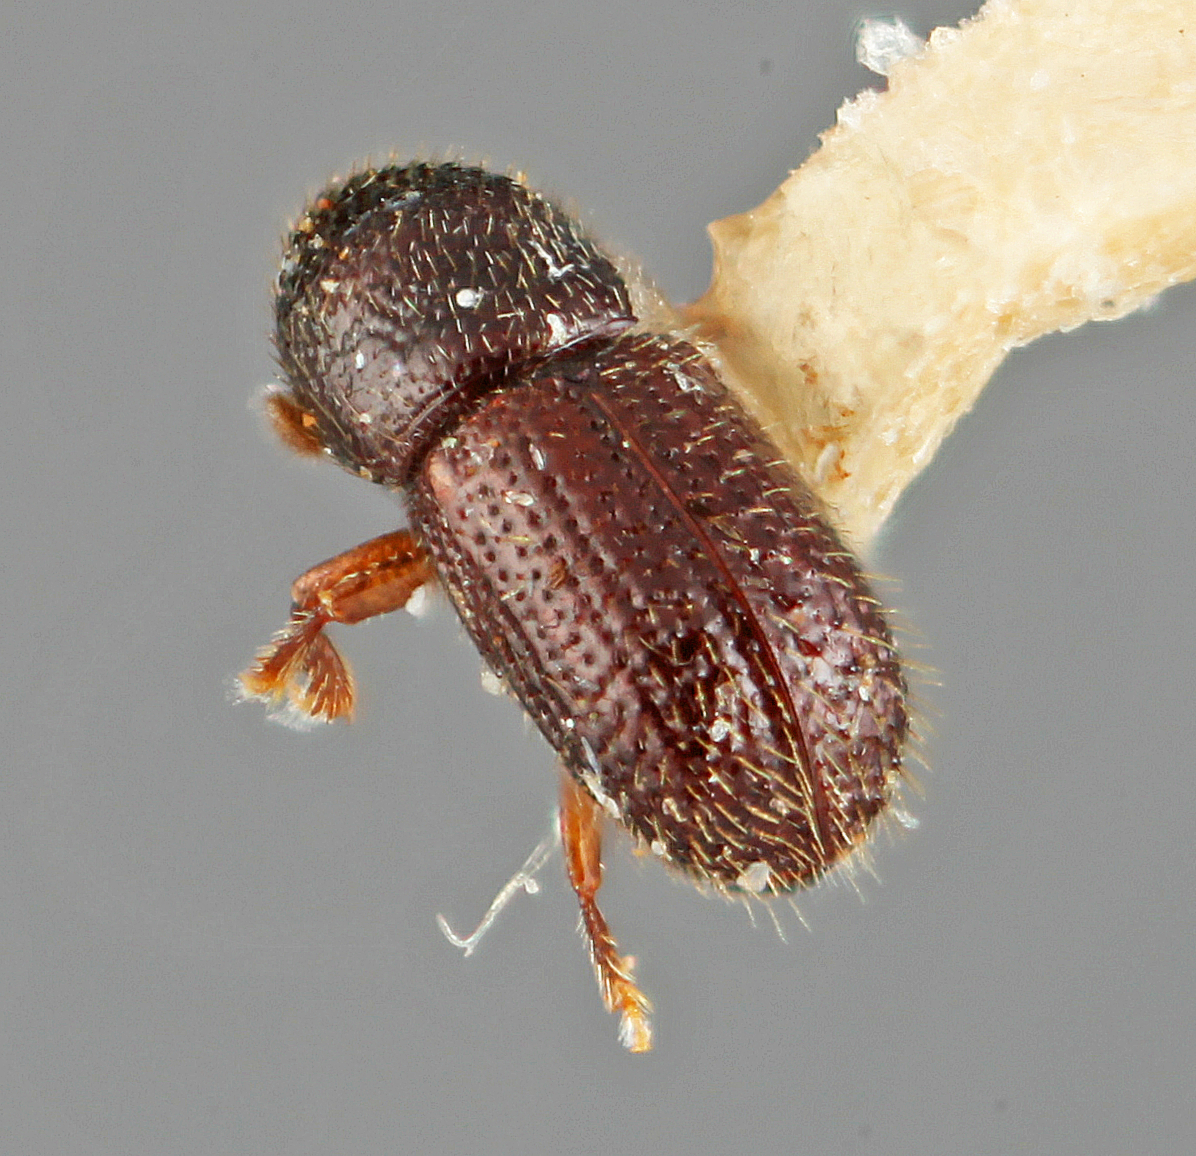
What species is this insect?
Cryphalomorphus basilaris
